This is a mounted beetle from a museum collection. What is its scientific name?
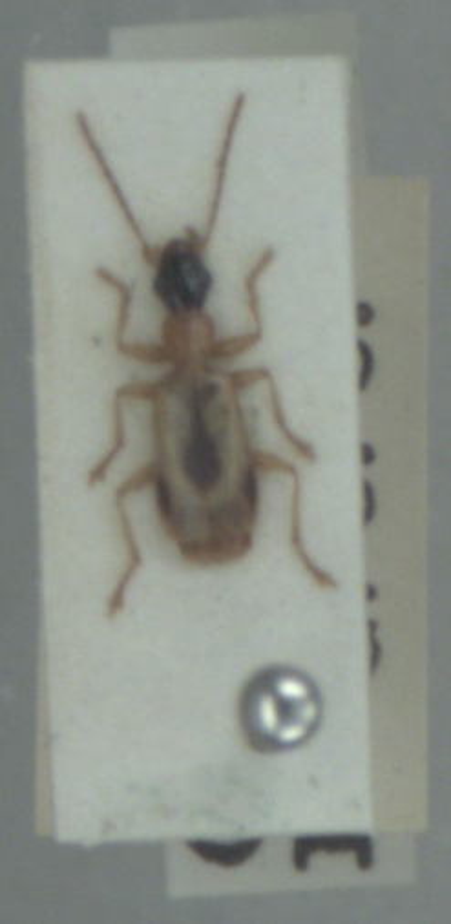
Demetrias imperialis
